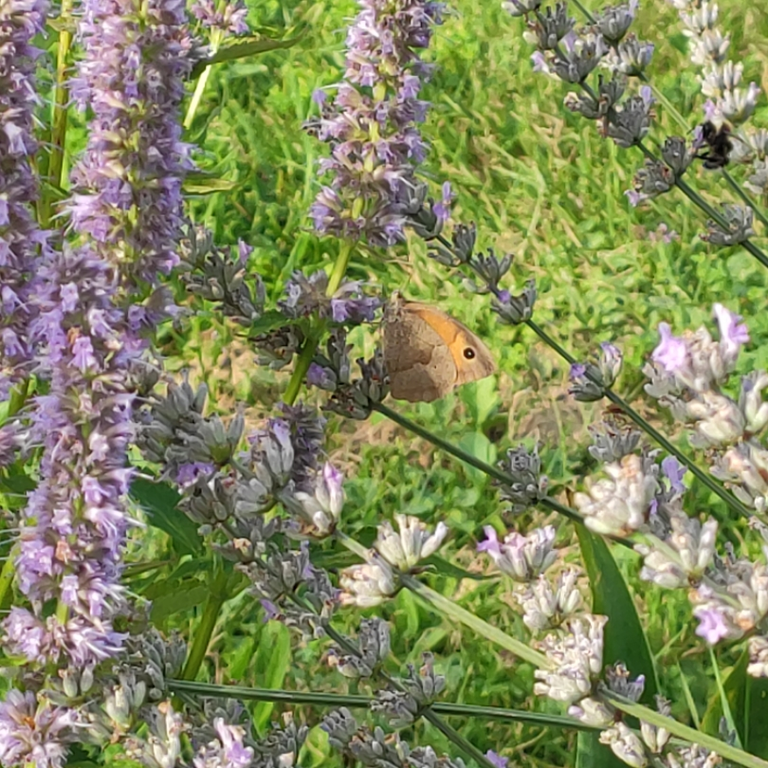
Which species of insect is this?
Maniola jurtina
